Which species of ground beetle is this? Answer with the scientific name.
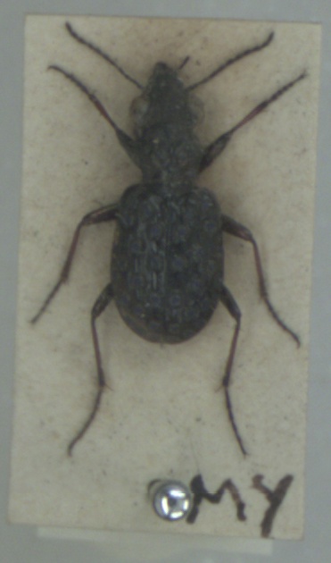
Elaphrus cupreus
